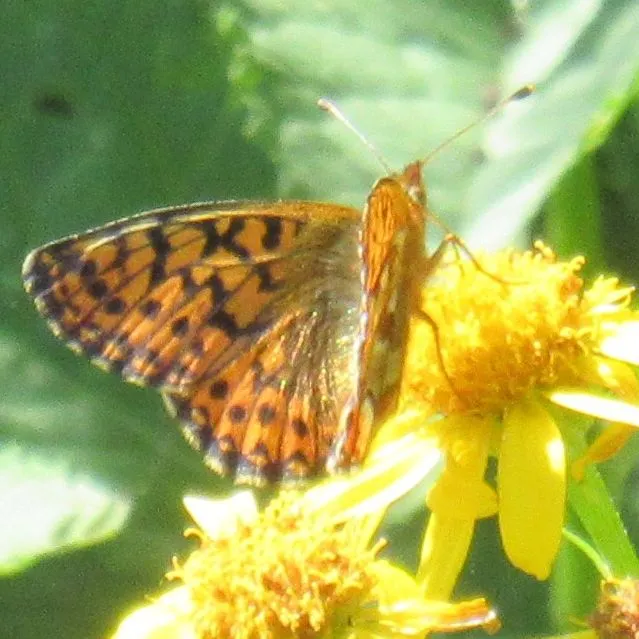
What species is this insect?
Boloria aquilonaris
